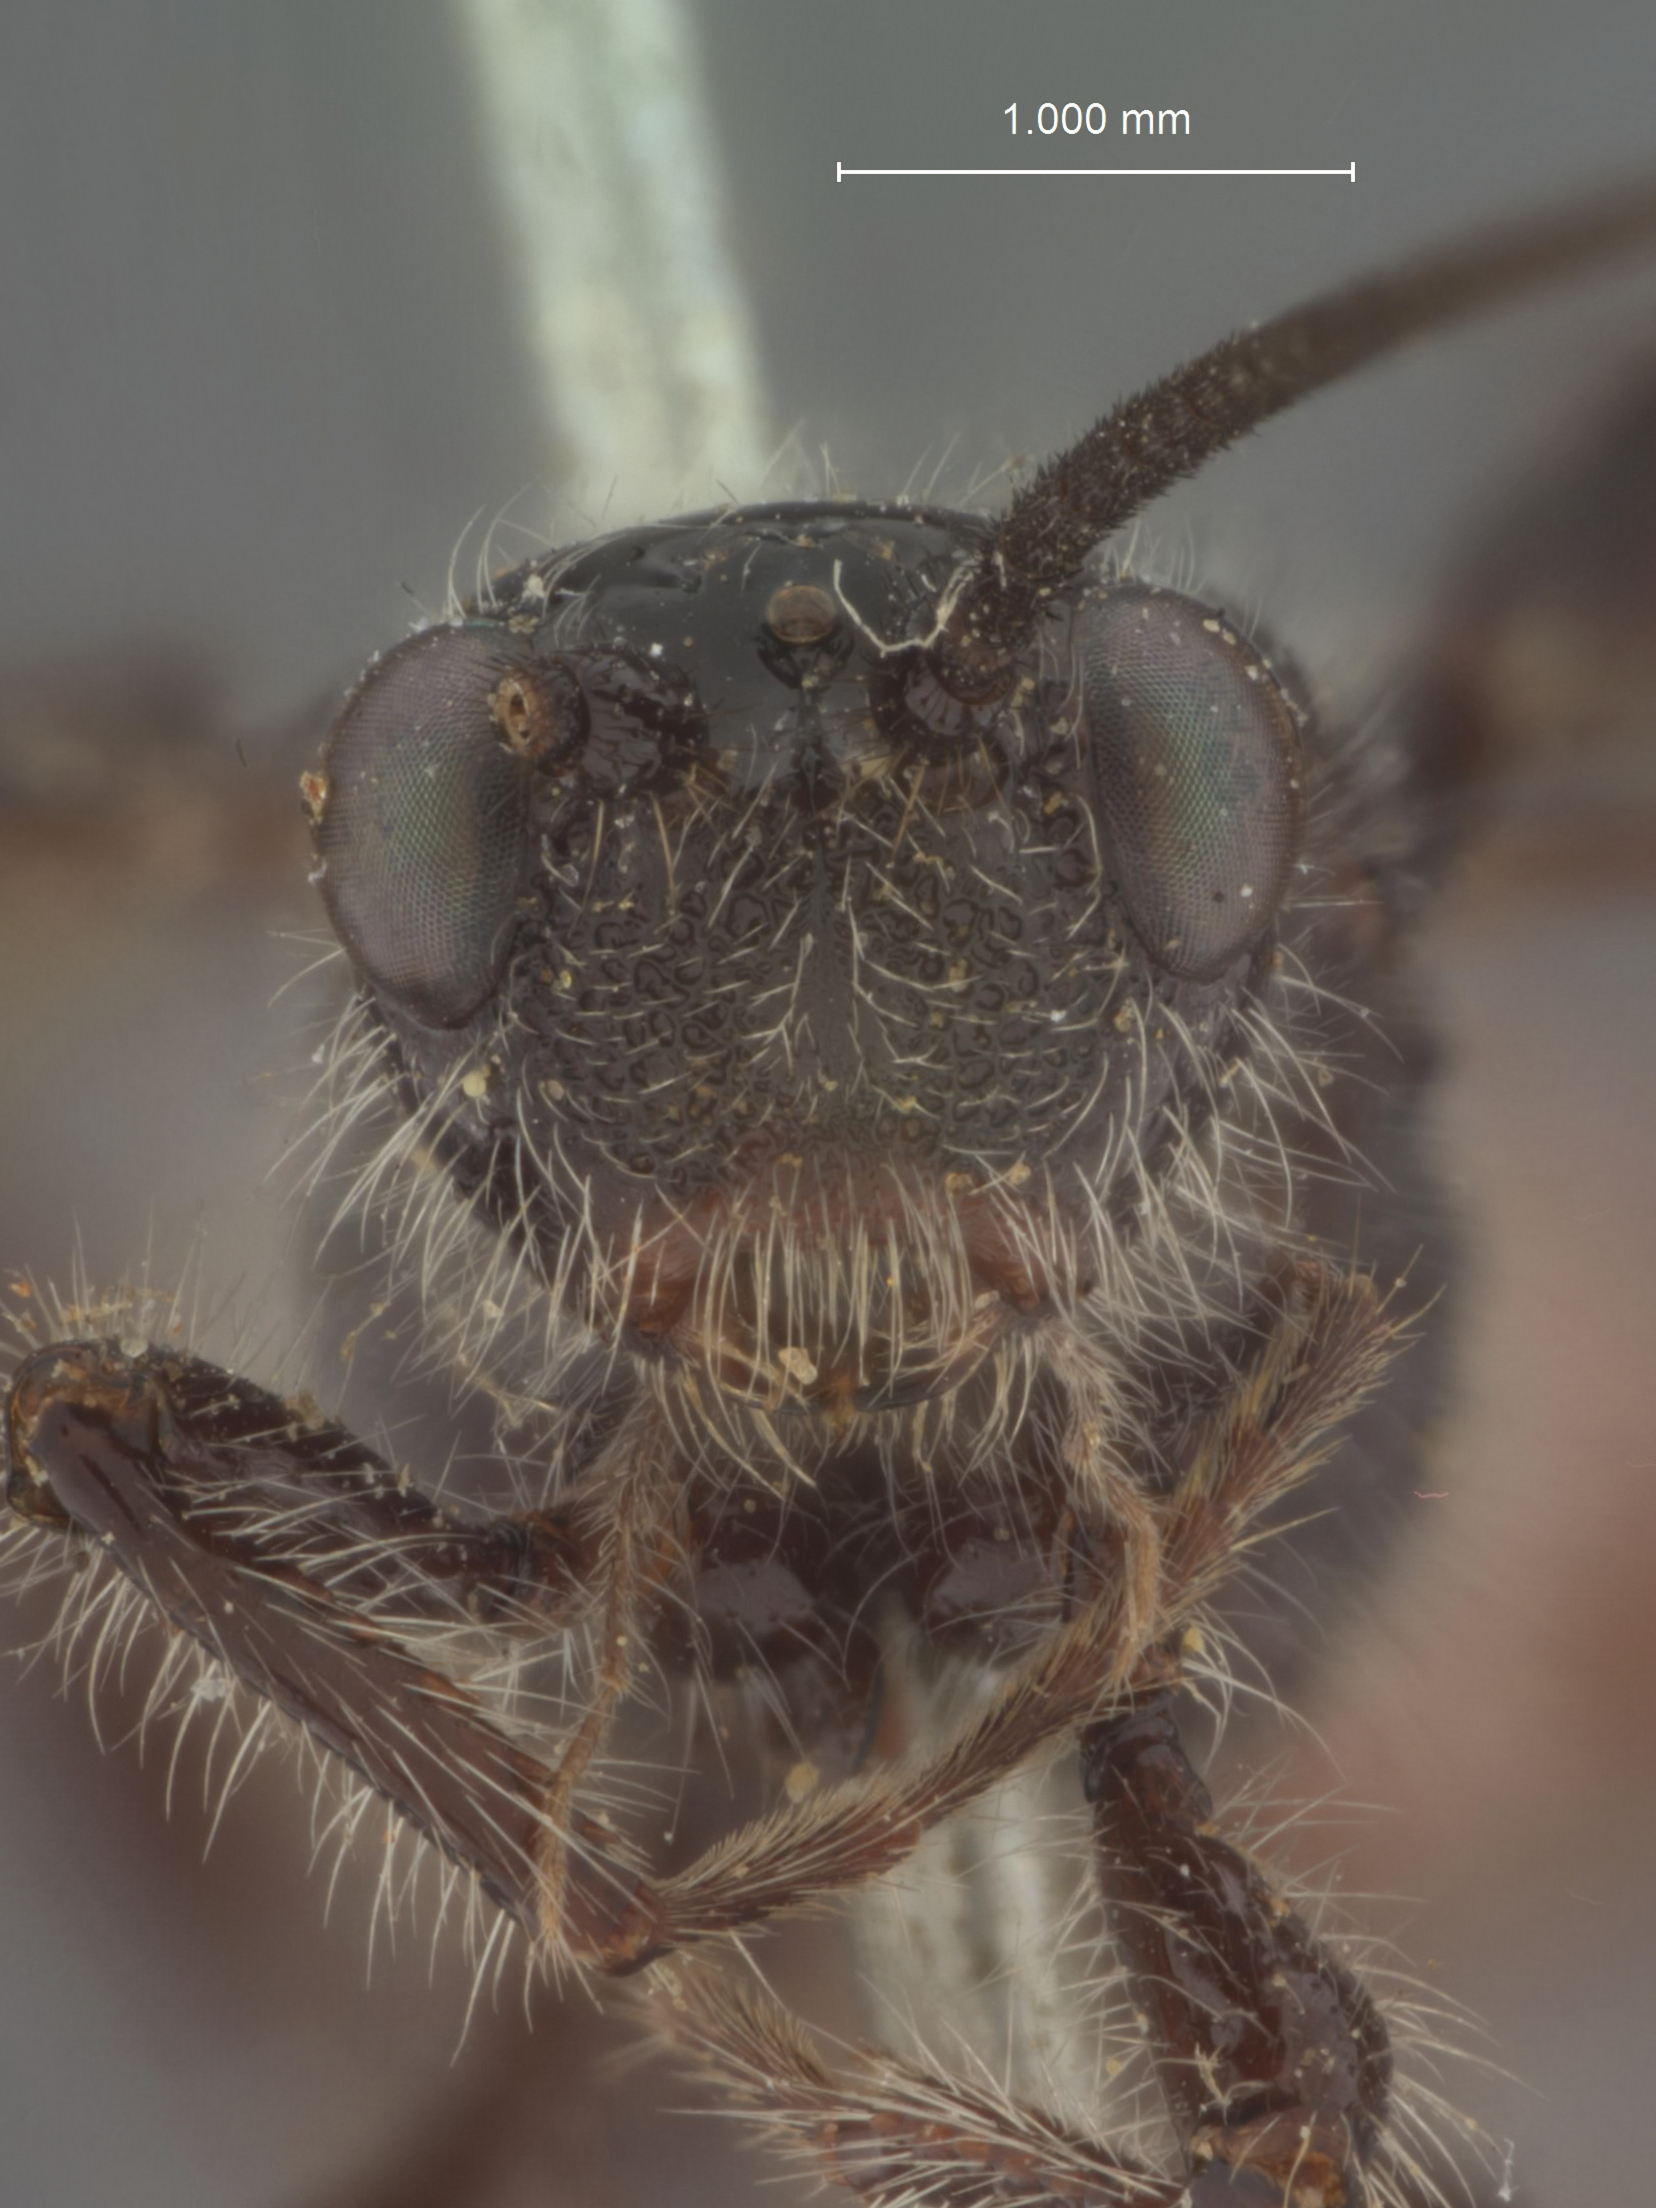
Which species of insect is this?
Odontobracon elaphidiovorus
